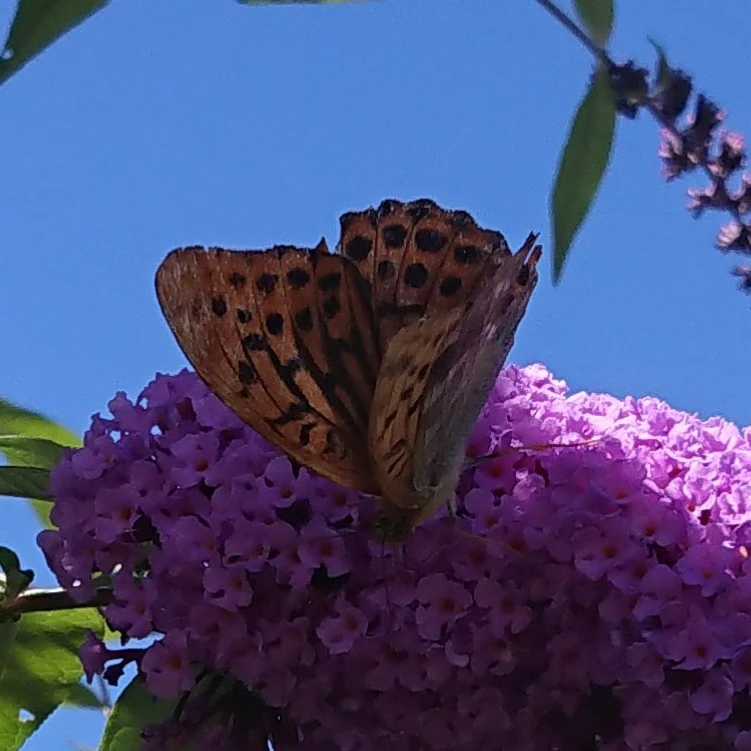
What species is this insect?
Argynnis paphia
